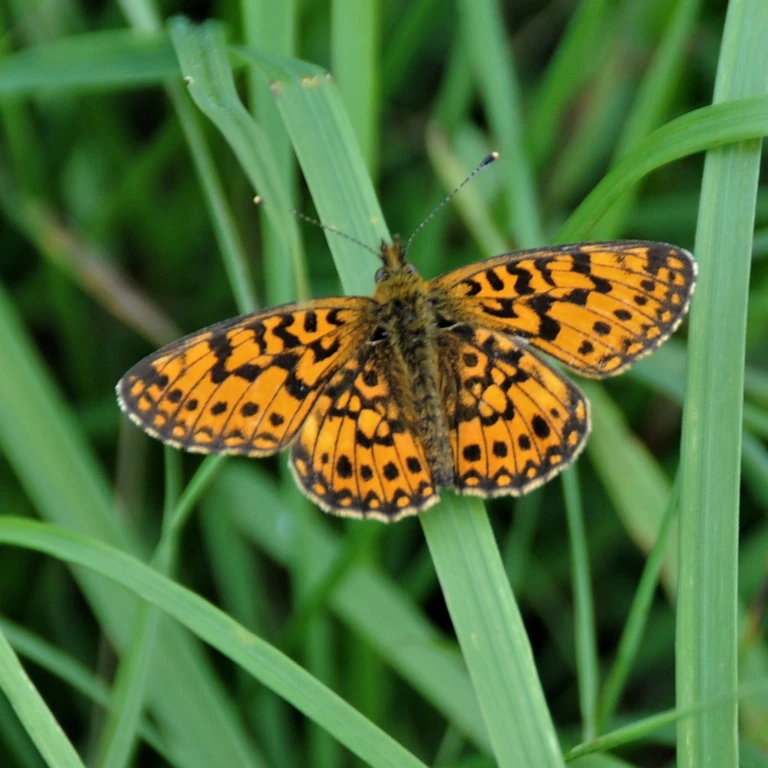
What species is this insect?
Boloria selene
